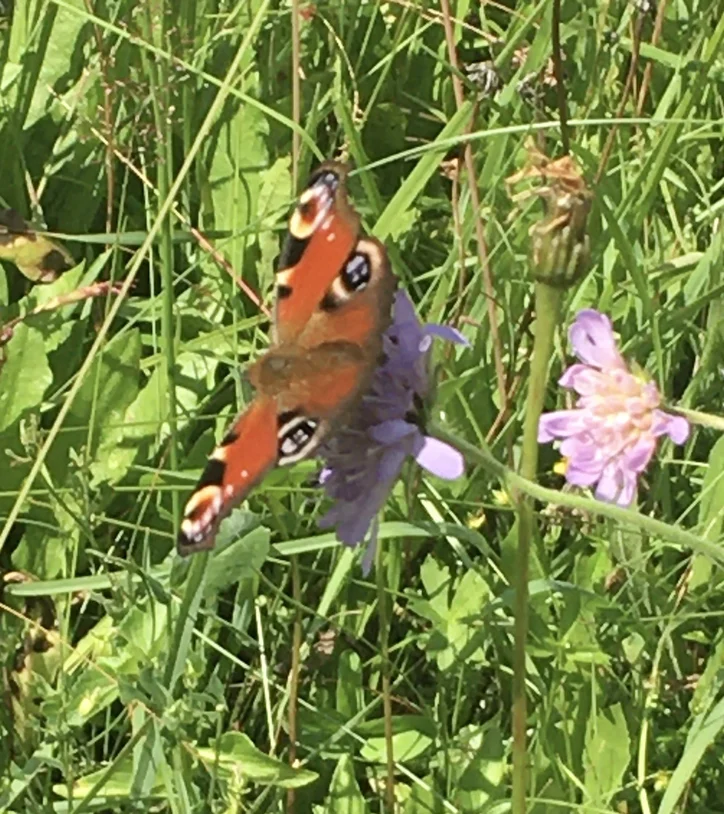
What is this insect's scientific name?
Aglais io
